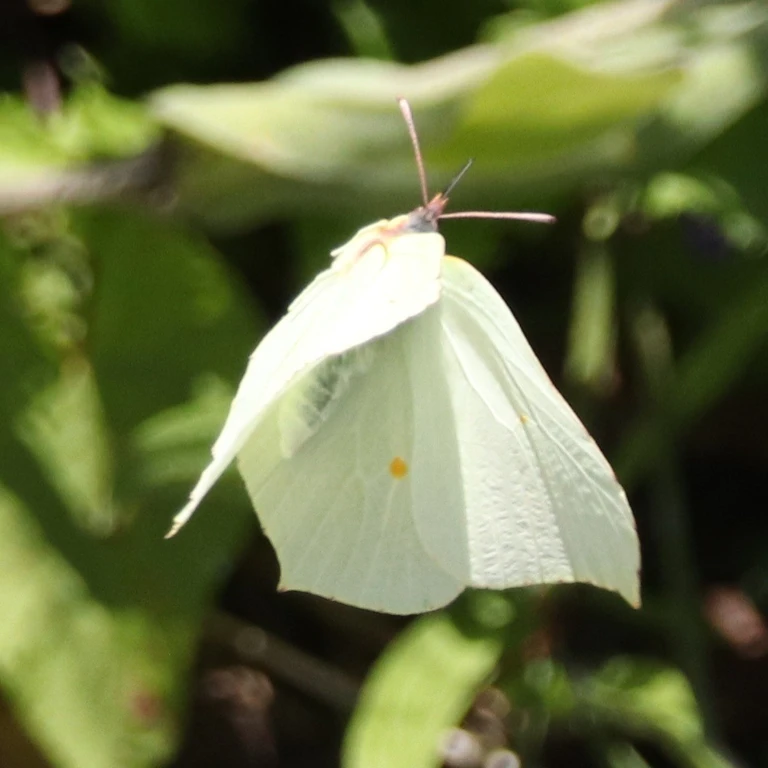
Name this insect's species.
Gonepteryx rhamni
